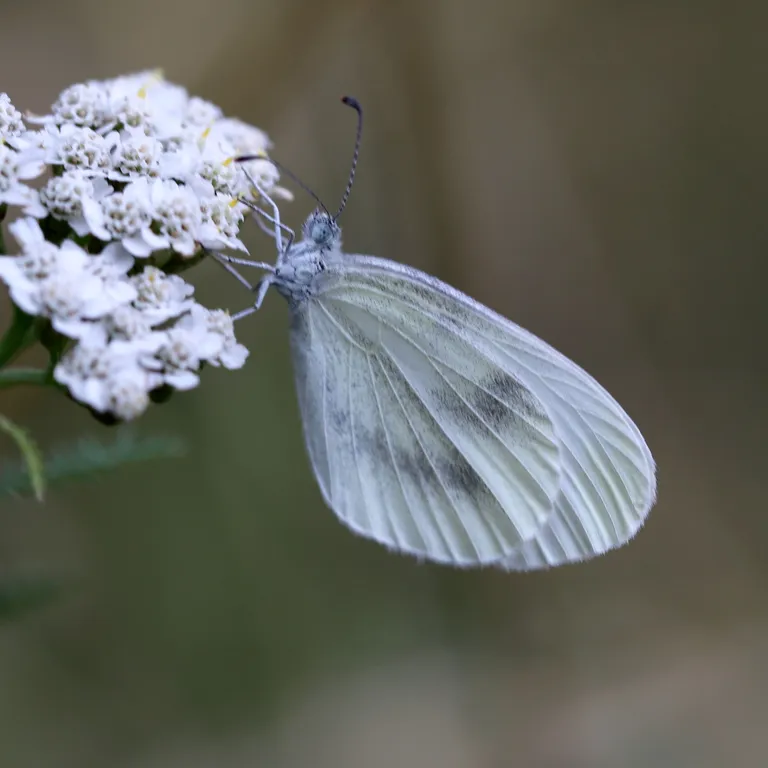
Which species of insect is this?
Leptidea sinapis/juvernica
